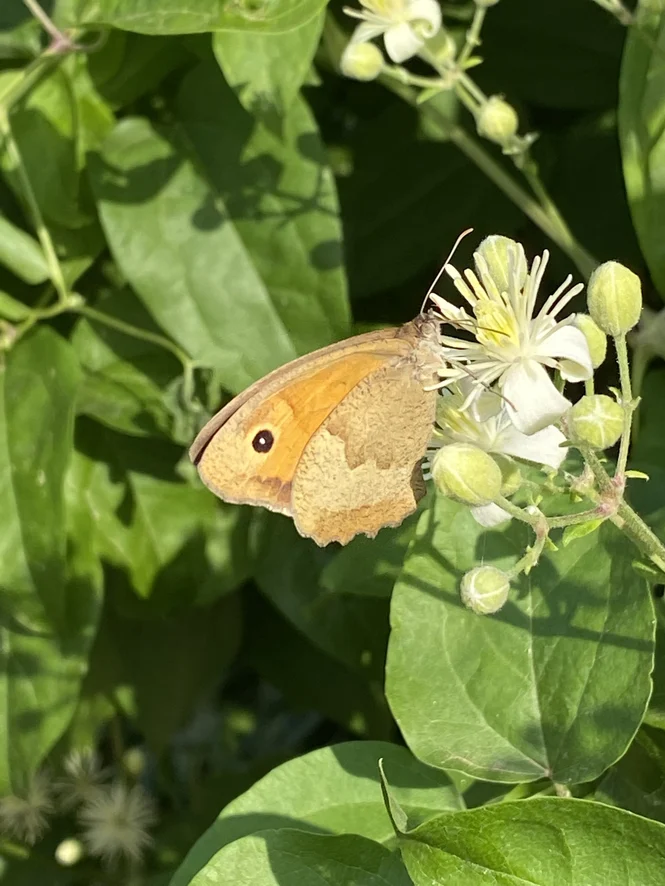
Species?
Maniola jurtina
